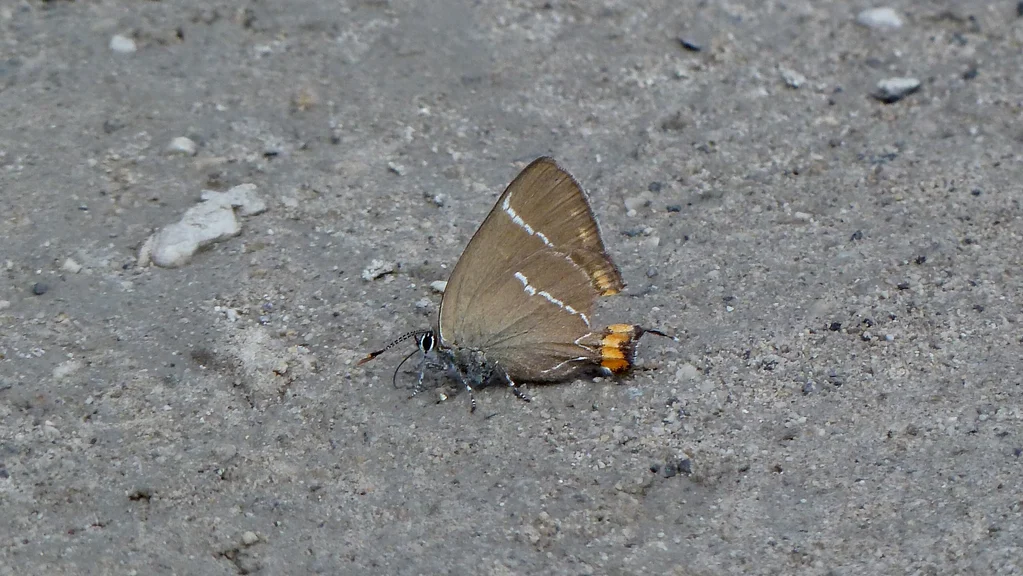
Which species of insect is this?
Satyrium w-album
